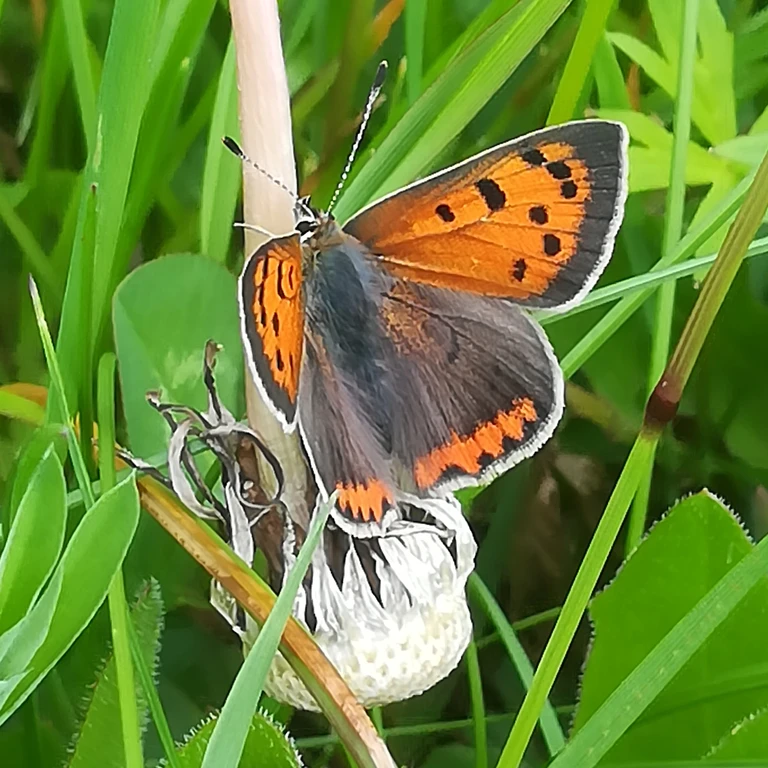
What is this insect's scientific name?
Lycaena phlaeas
